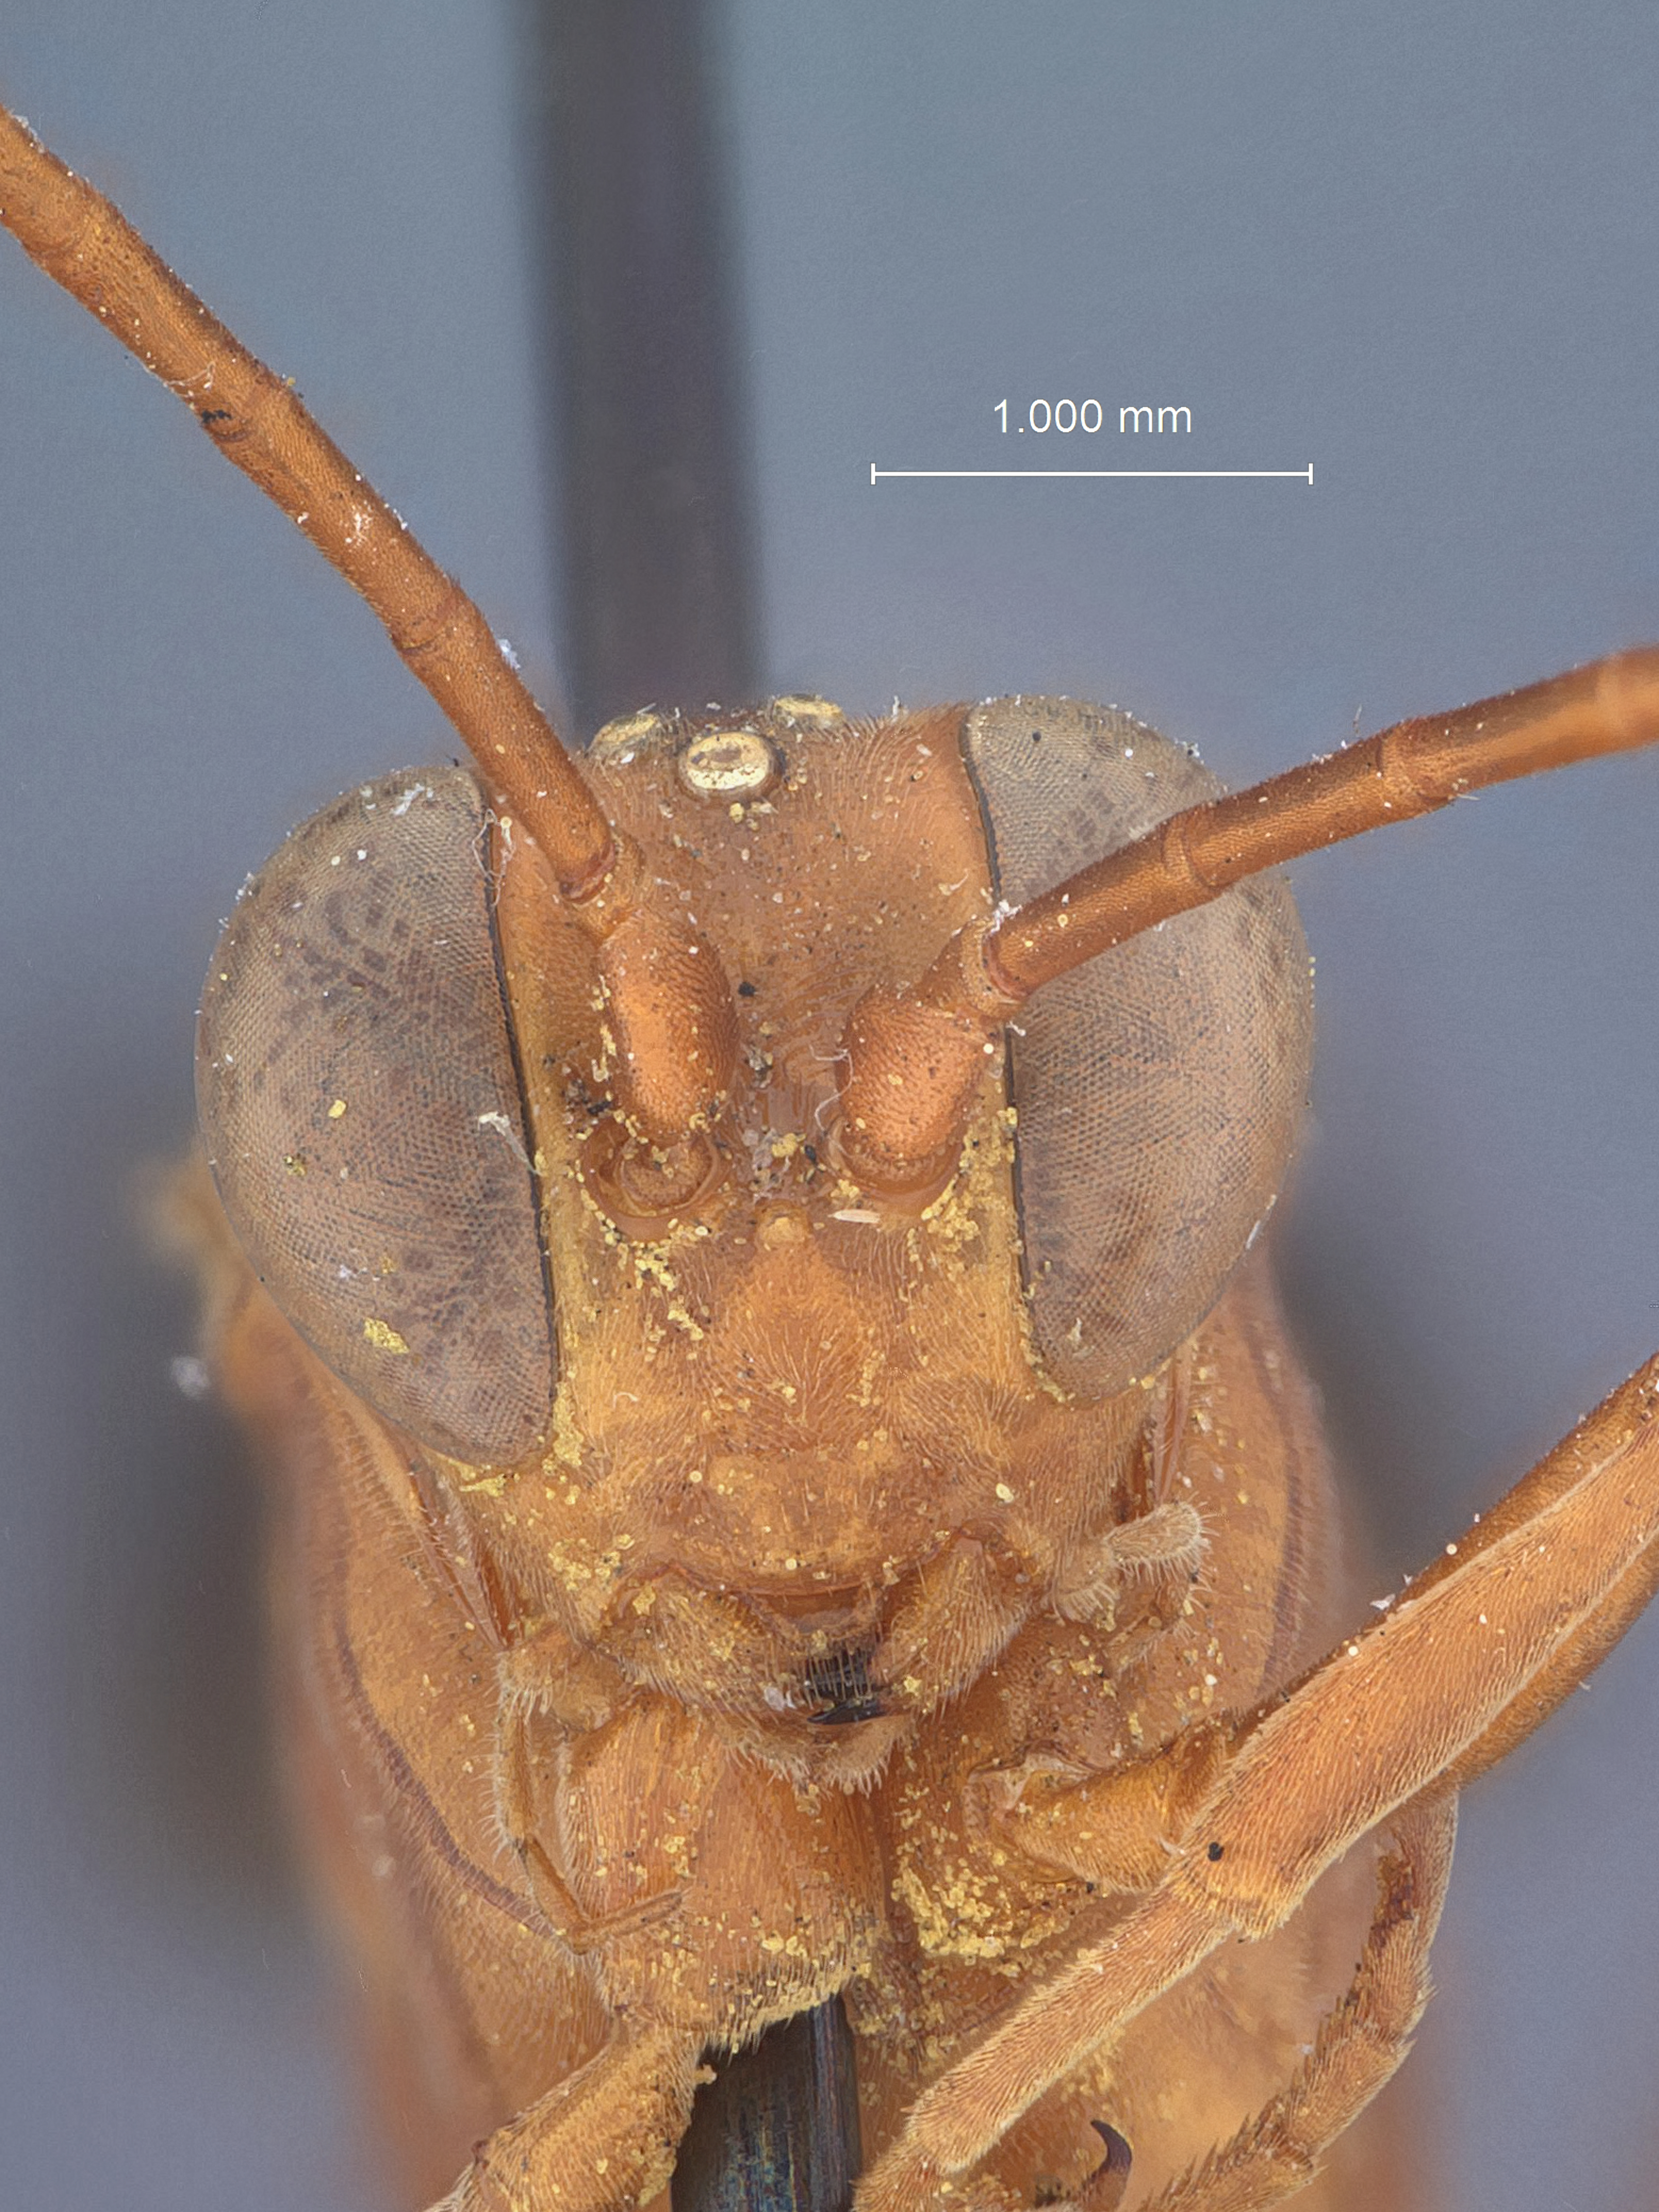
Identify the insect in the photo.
Lanugo brunnipennis
